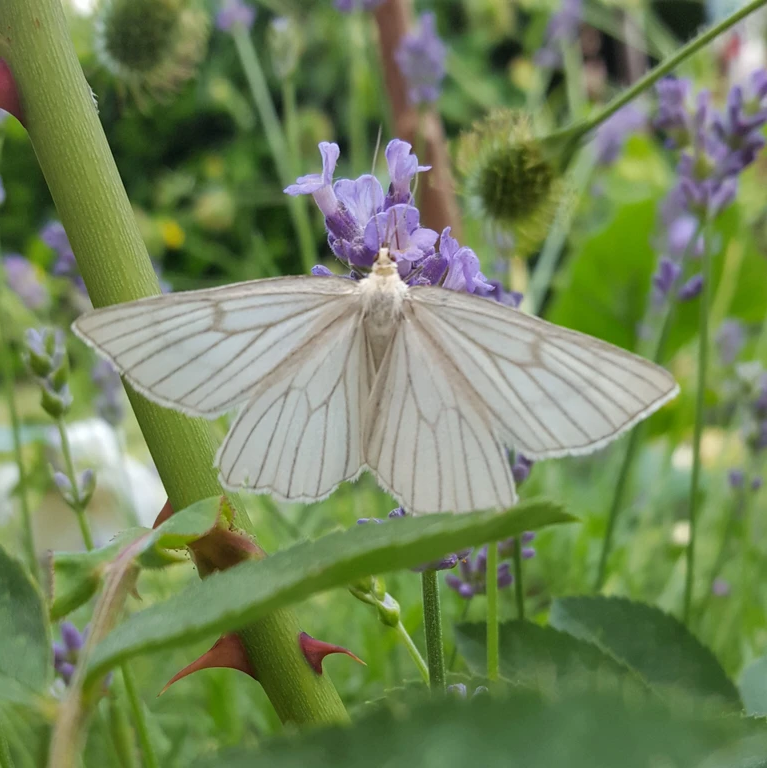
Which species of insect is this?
Siona lineata
